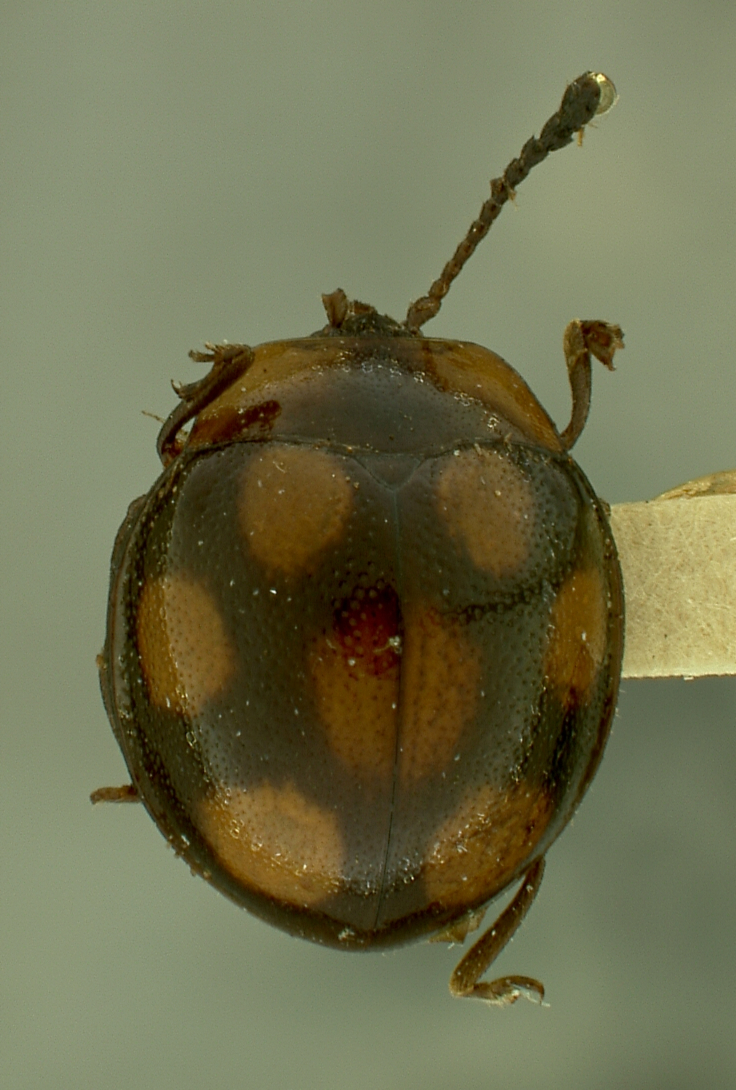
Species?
Beccaria septemguttata
